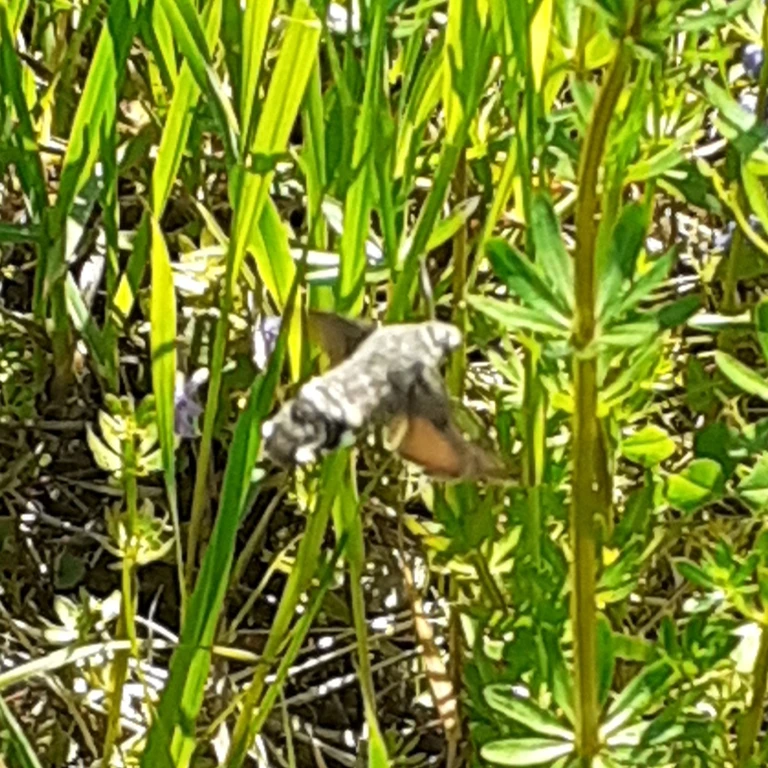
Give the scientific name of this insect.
Macroglossum stellatarum
